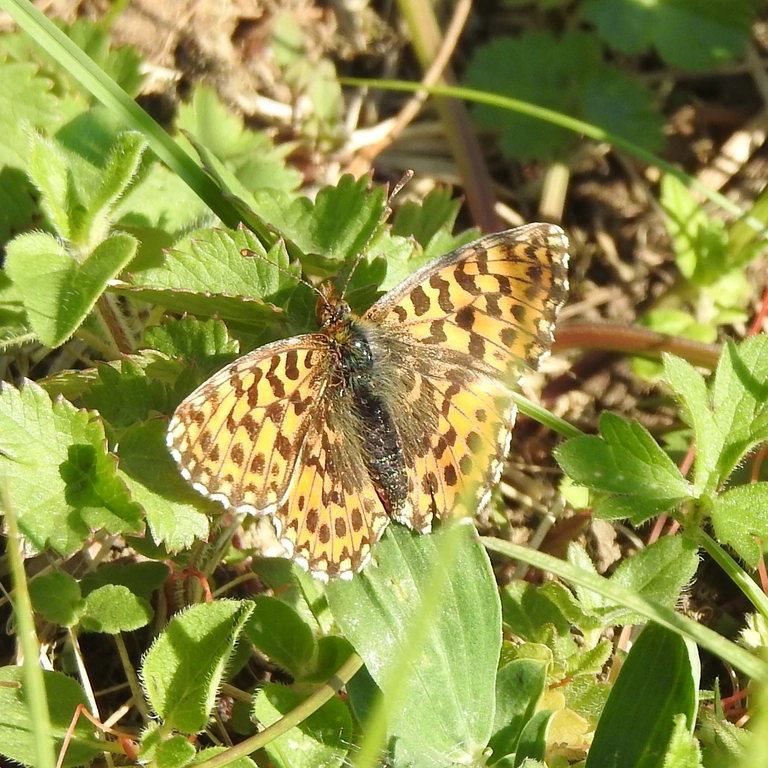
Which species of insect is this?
Boloria dia
